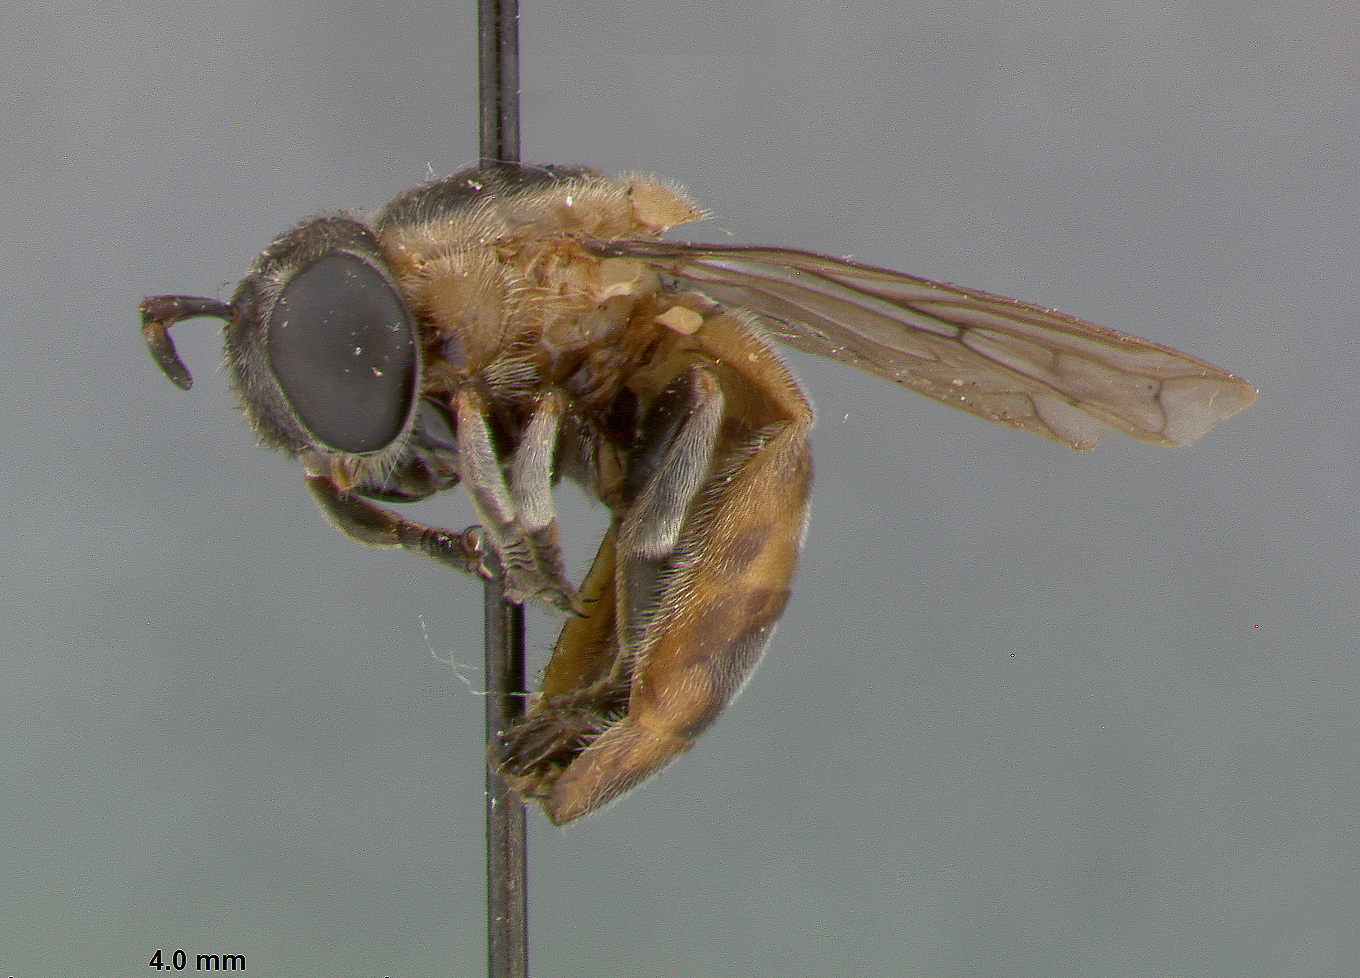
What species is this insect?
Microdon scutifer
